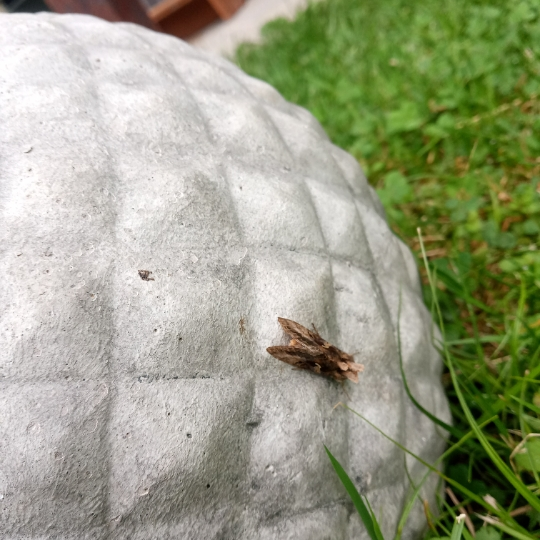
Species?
Autographa gamma
